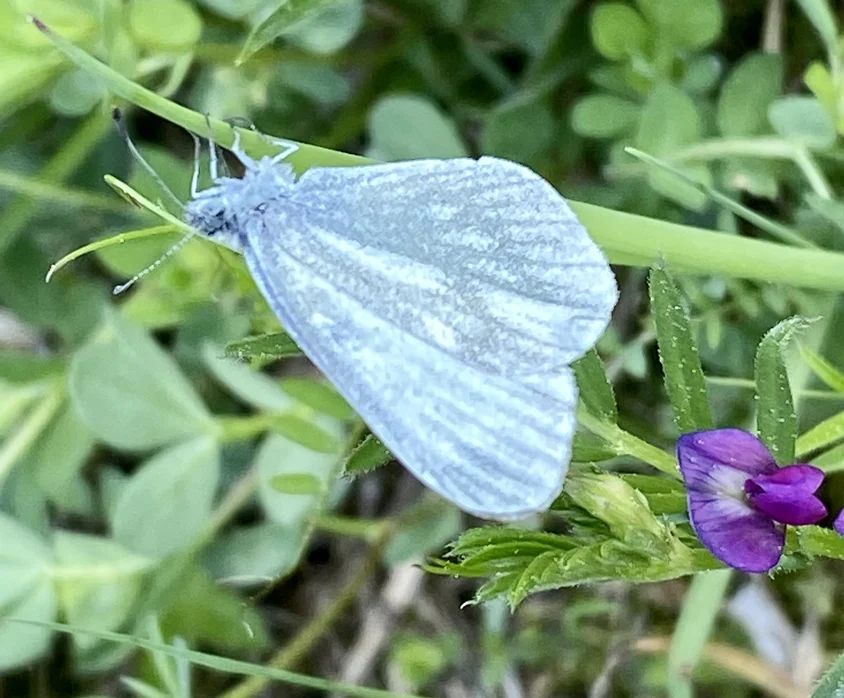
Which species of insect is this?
Leptidea sinapis/juvernica
